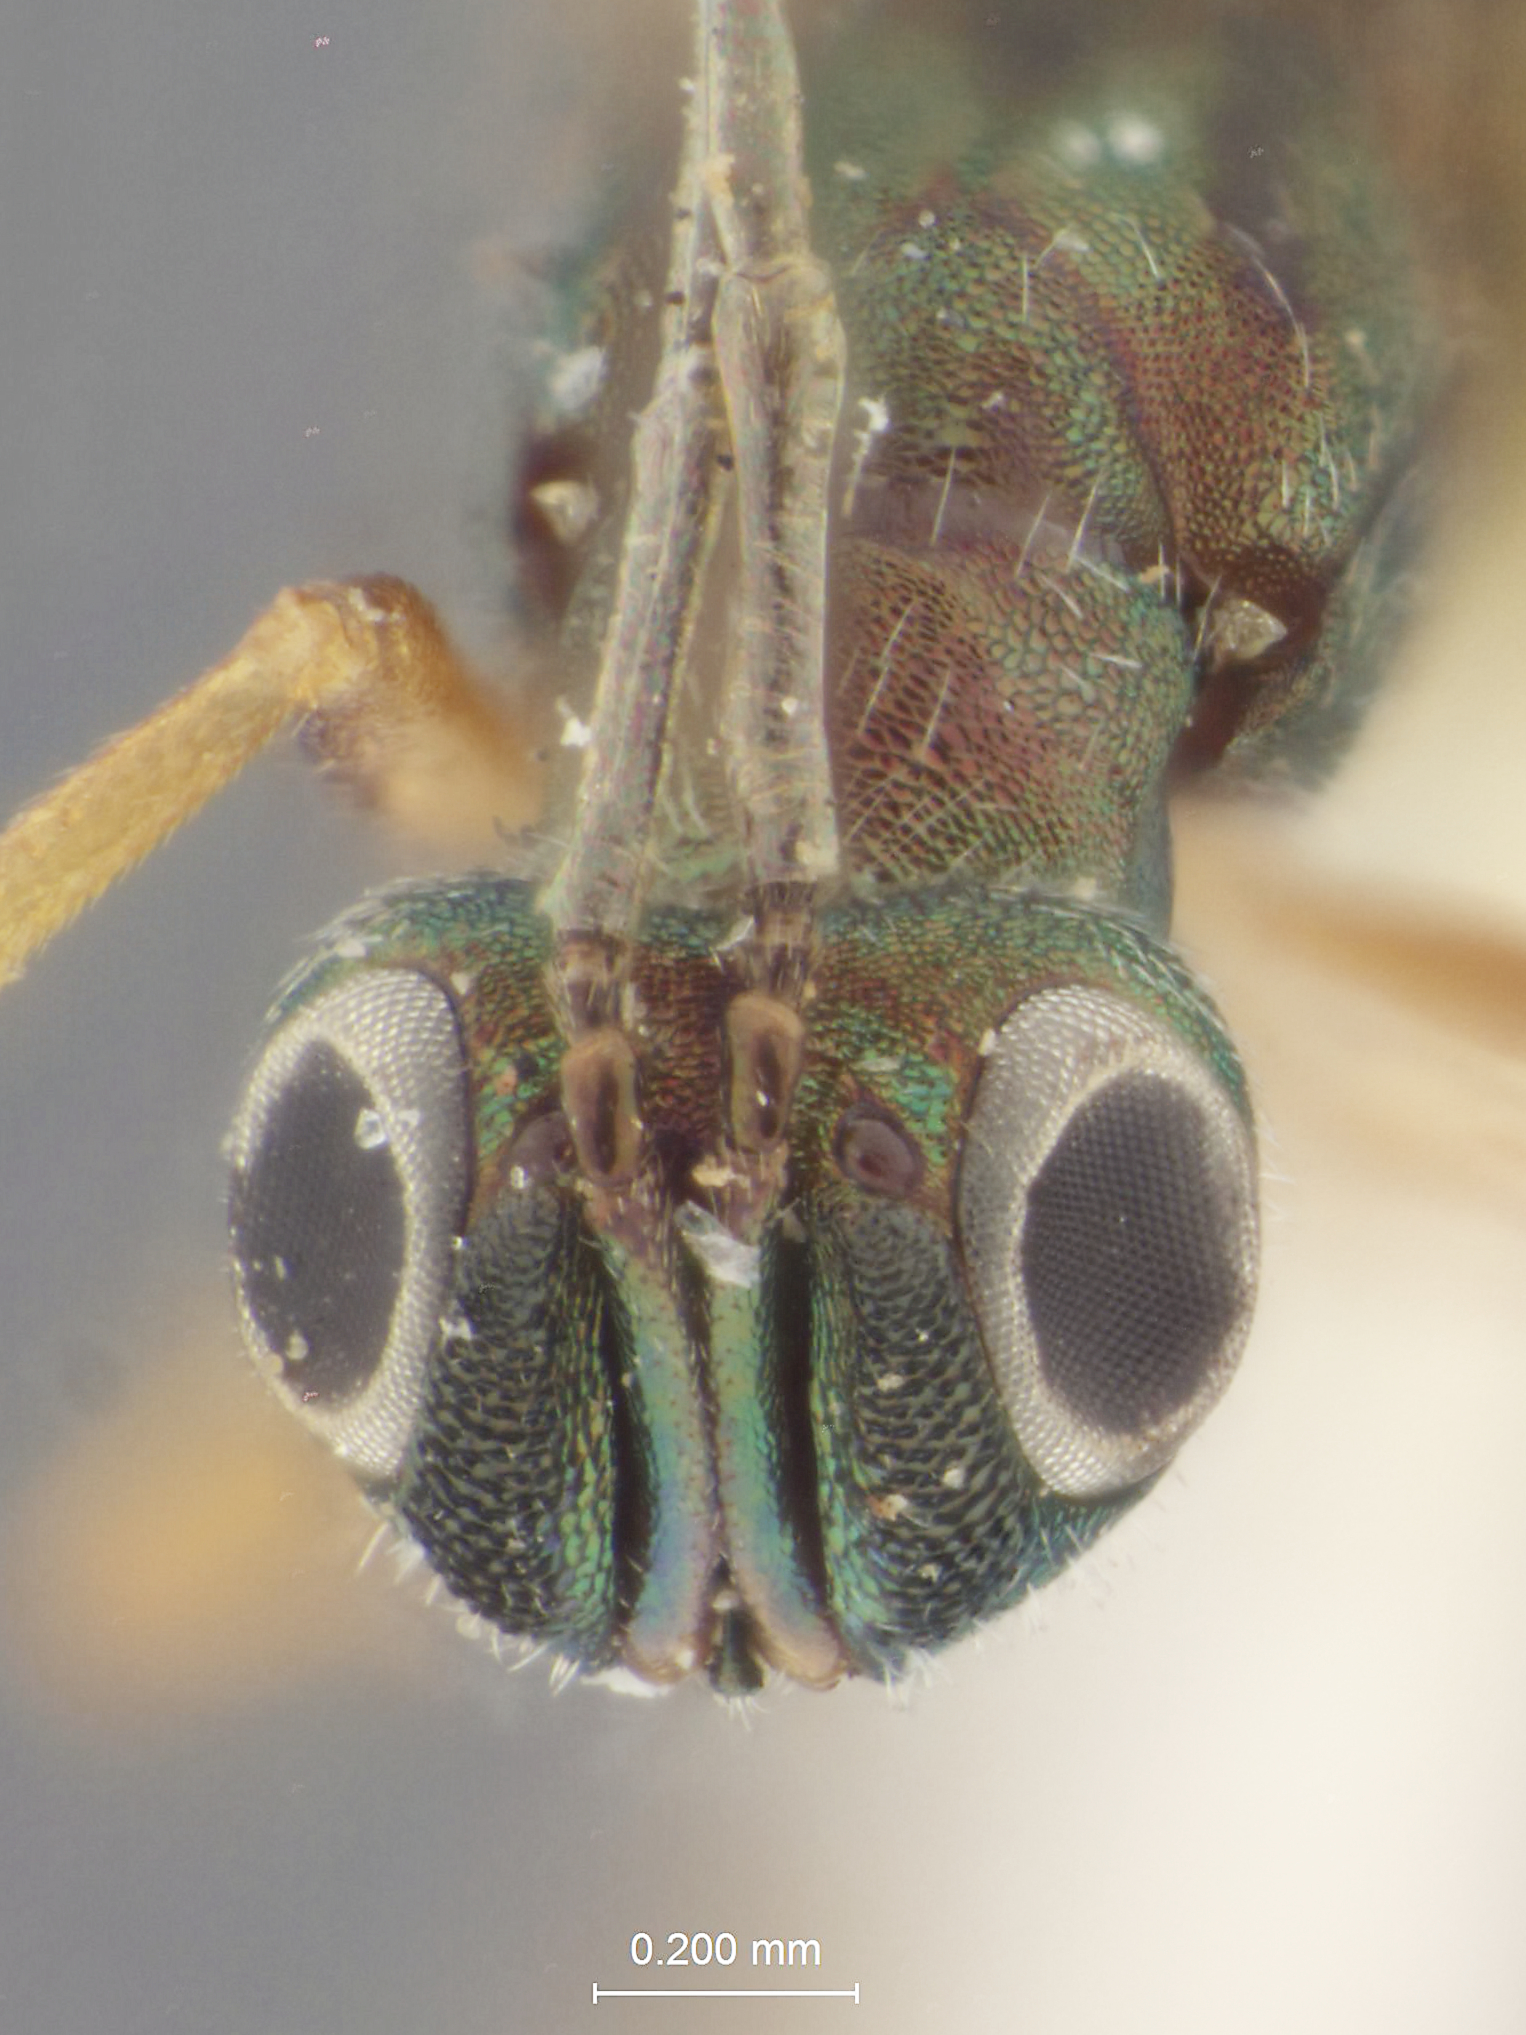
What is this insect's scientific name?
Eusandalum acmaeoderae
